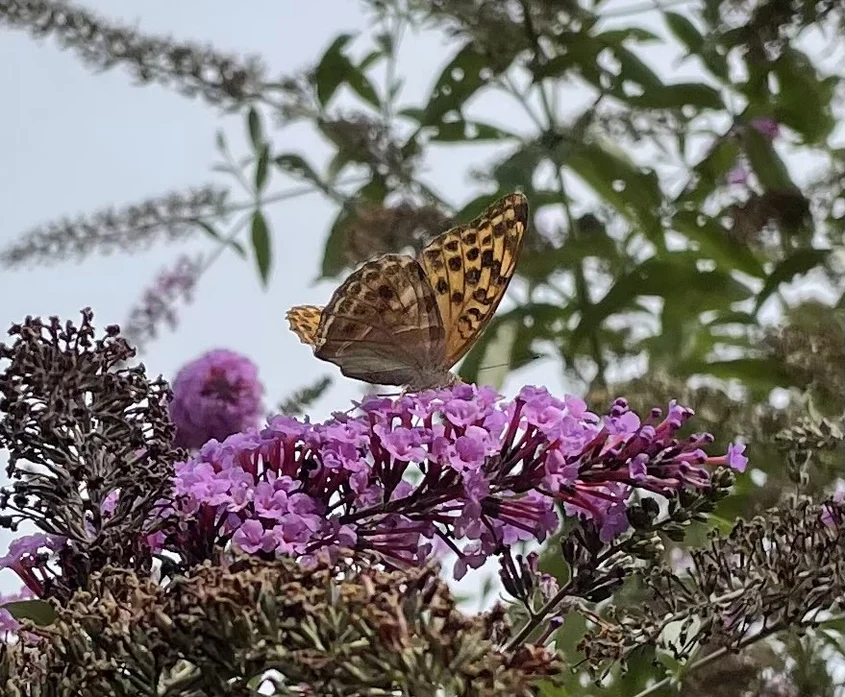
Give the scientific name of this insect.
Argynnis paphia
